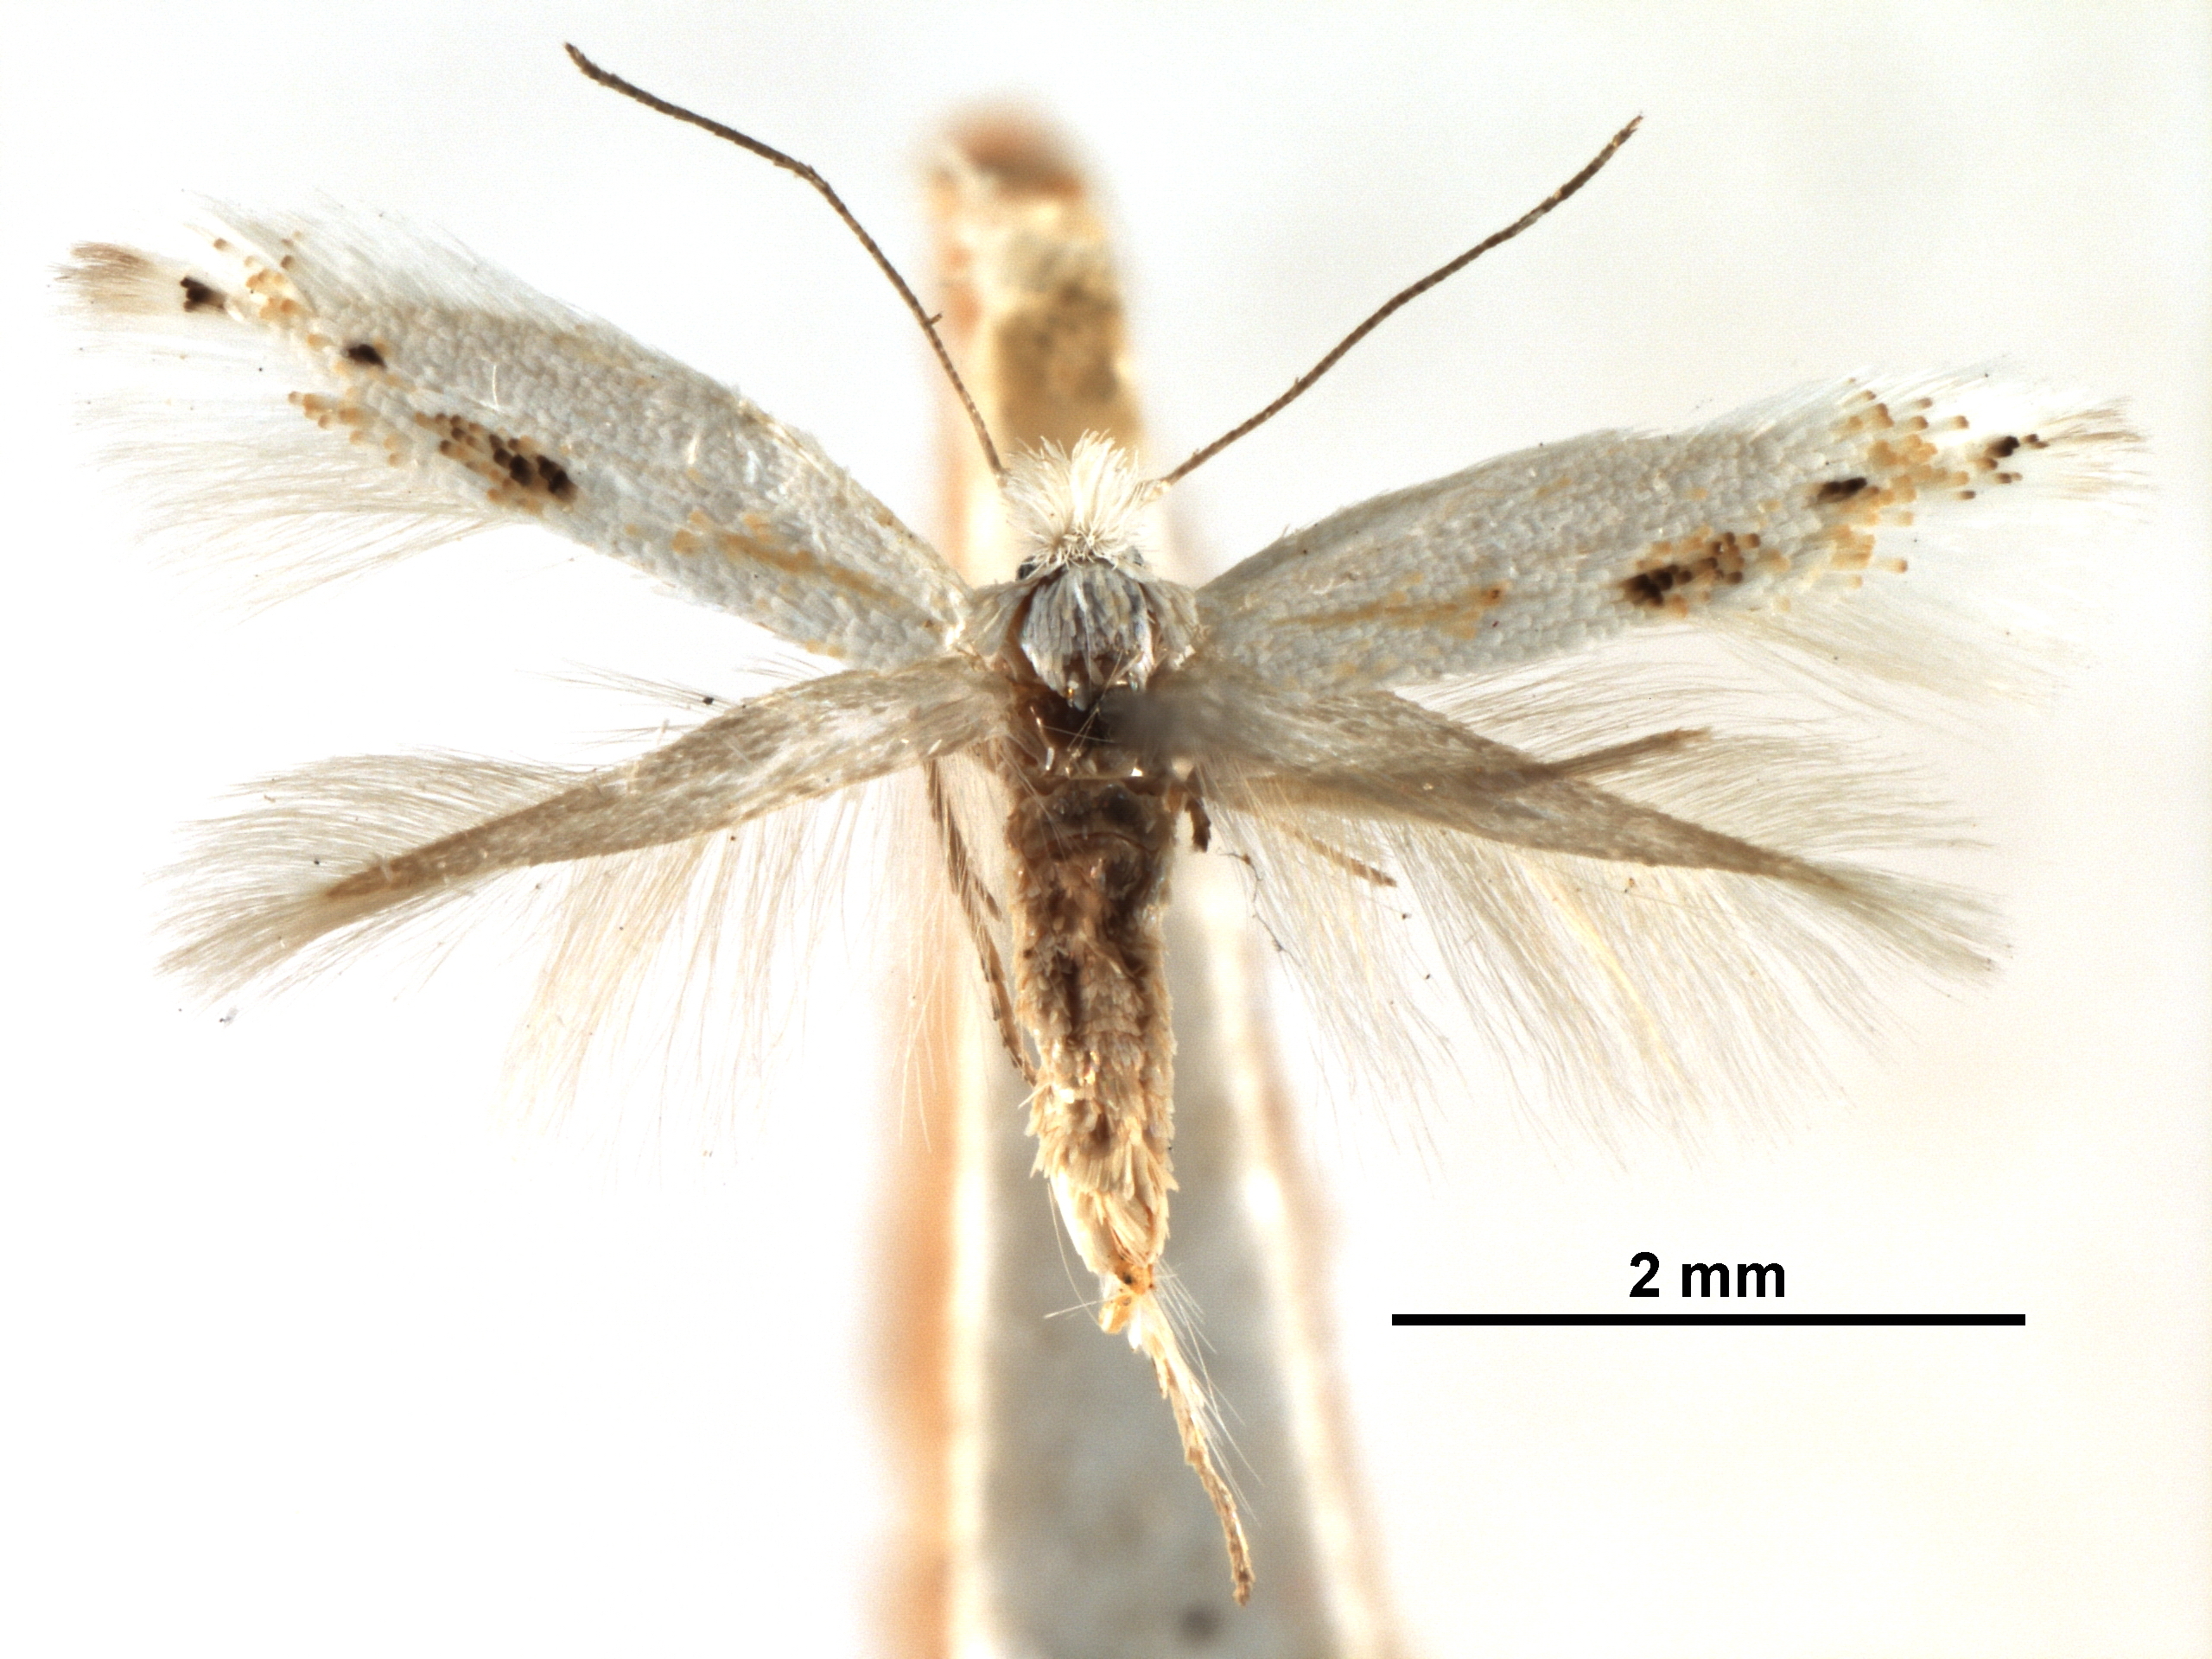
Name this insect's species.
Bucculatrix leptalea
